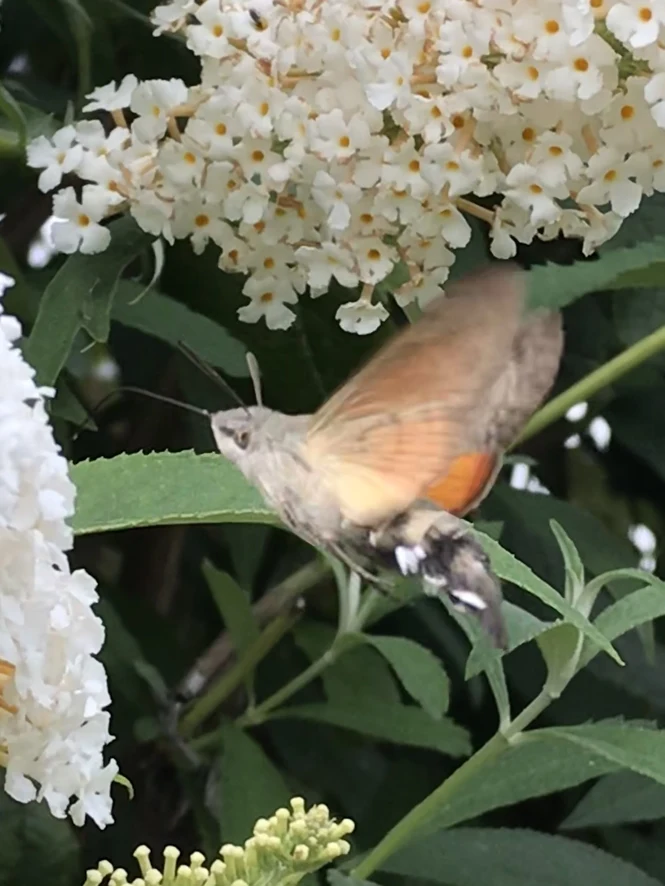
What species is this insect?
Macroglossum stellatarum
